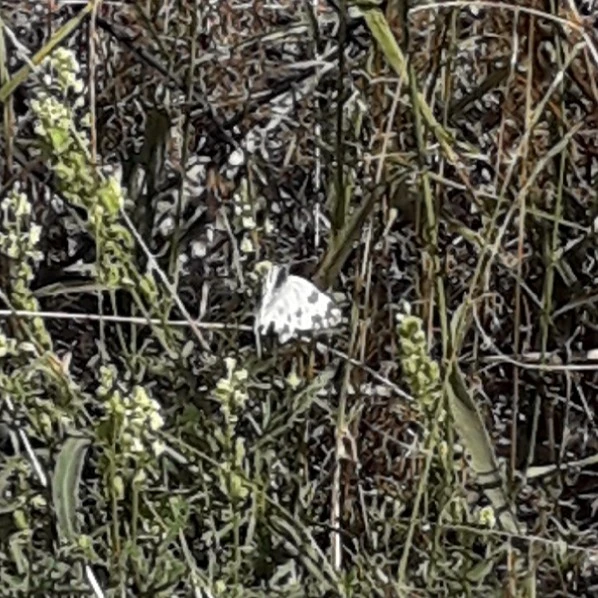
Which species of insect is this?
Pontia edusa
